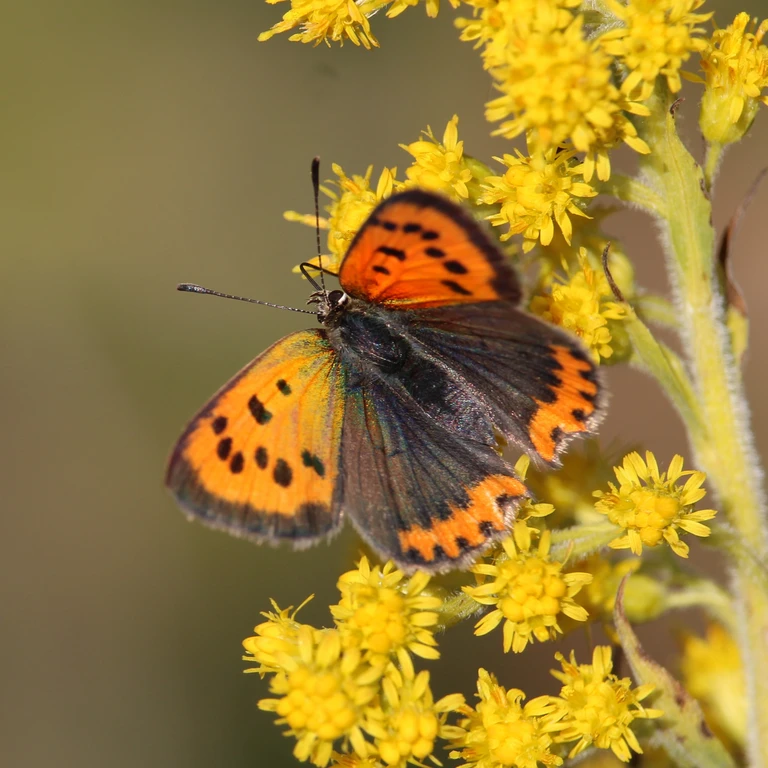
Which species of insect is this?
Lycaena phlaeas
